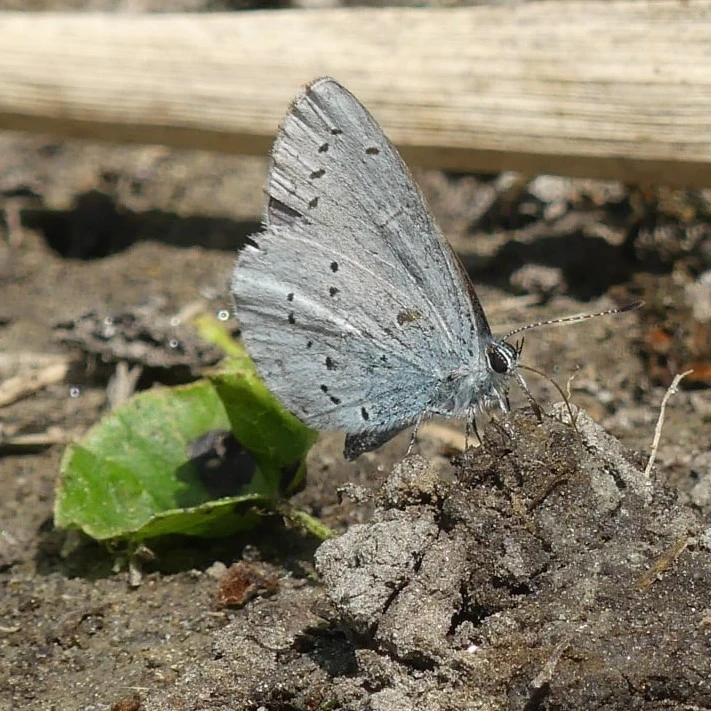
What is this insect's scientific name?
Celastrina argiolus
